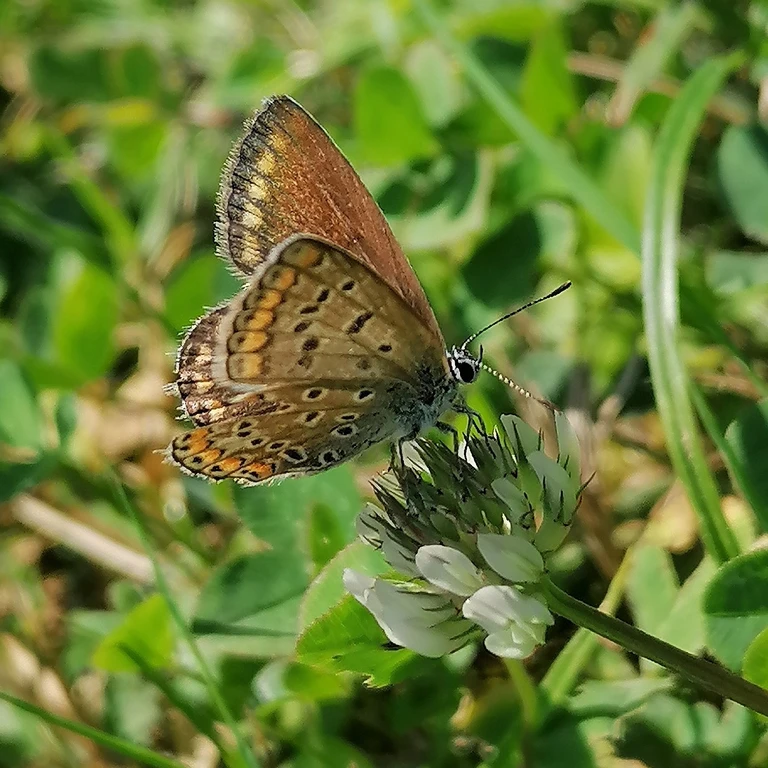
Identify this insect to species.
Polyommatus icarus
